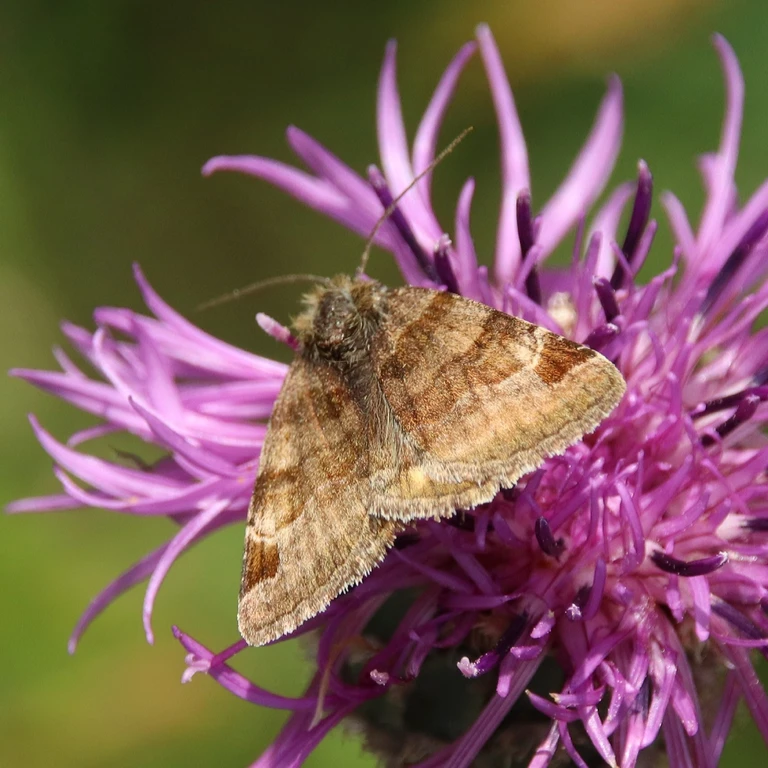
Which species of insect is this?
Euclidia glyphica
